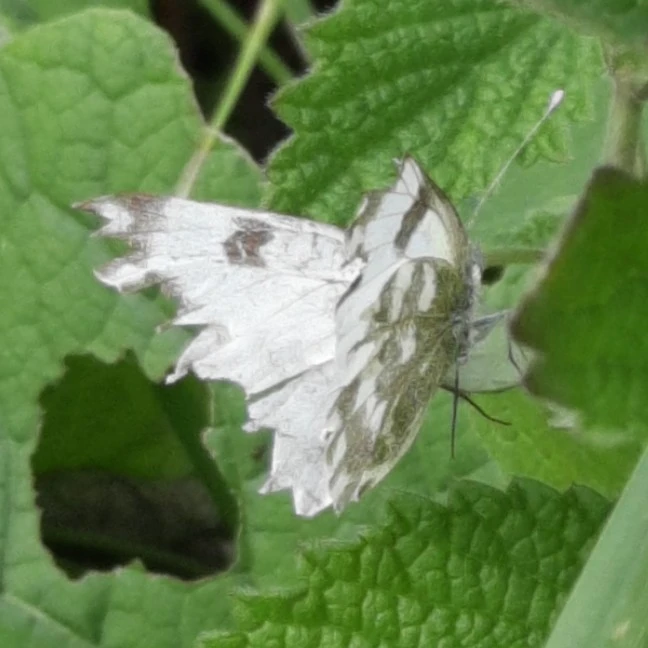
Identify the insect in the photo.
Pontia edusa
